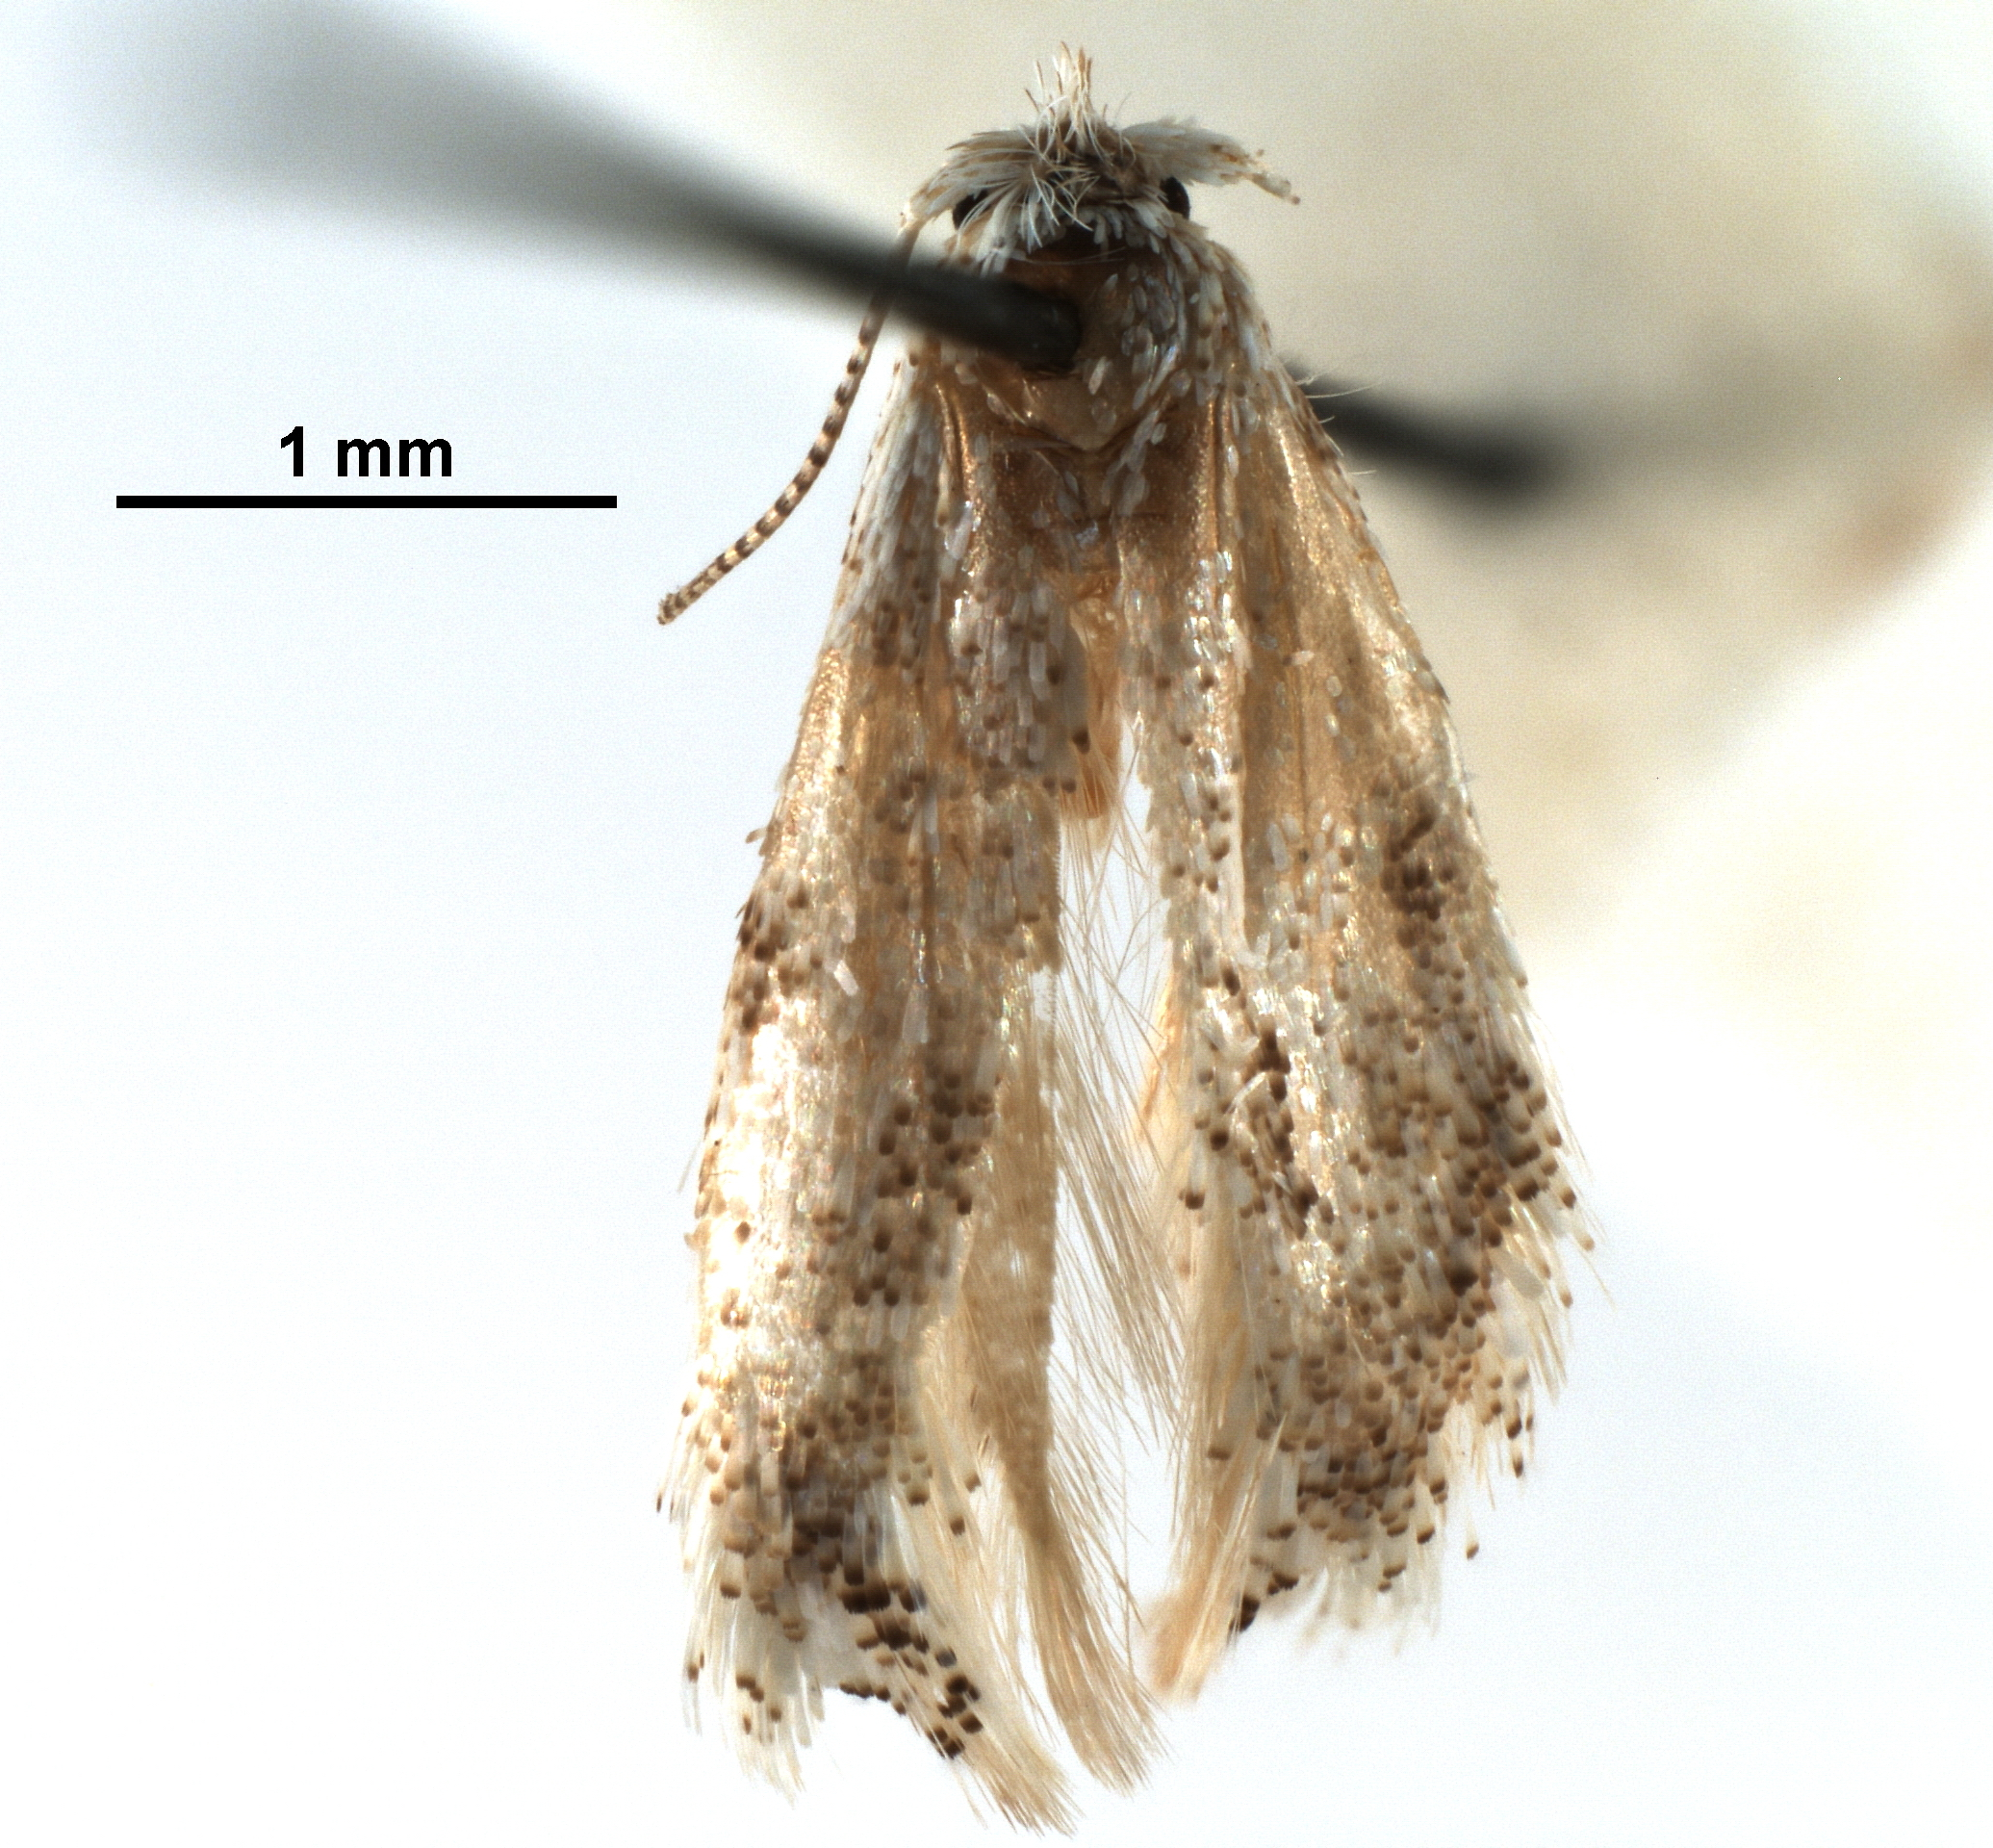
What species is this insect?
Bucculatrix franseriae
